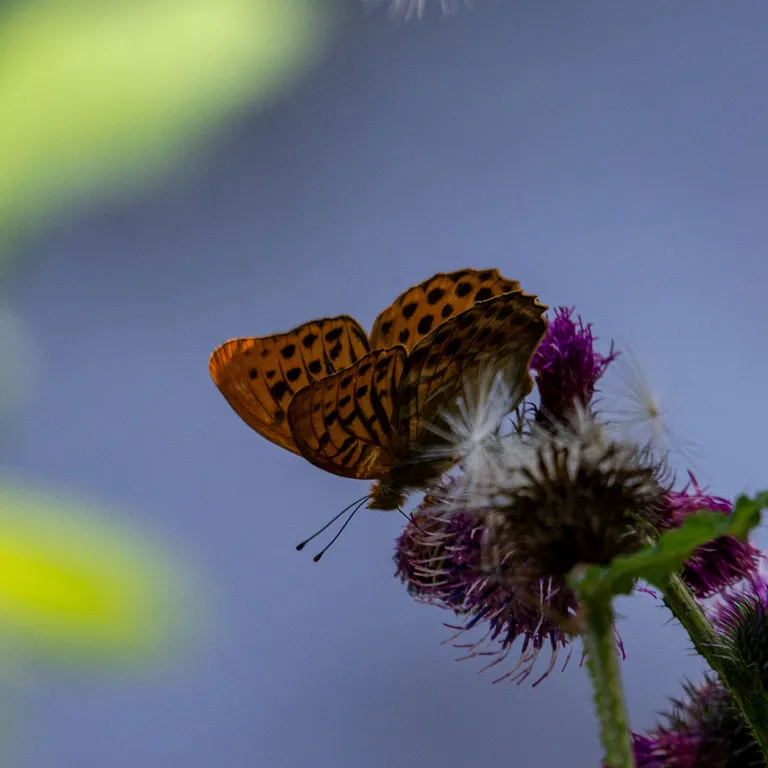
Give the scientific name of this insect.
Argynnis paphia
